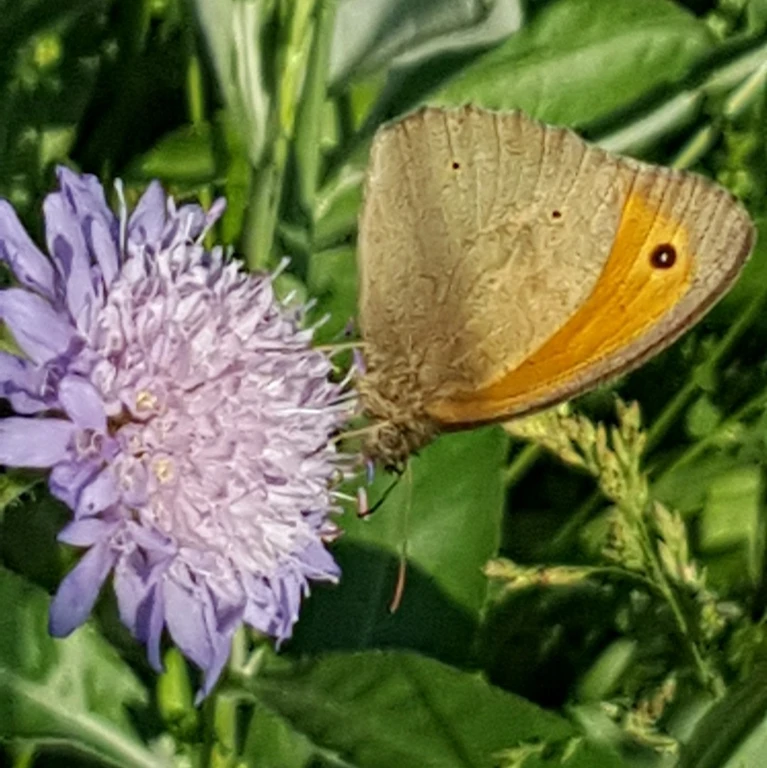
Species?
Maniola jurtina
